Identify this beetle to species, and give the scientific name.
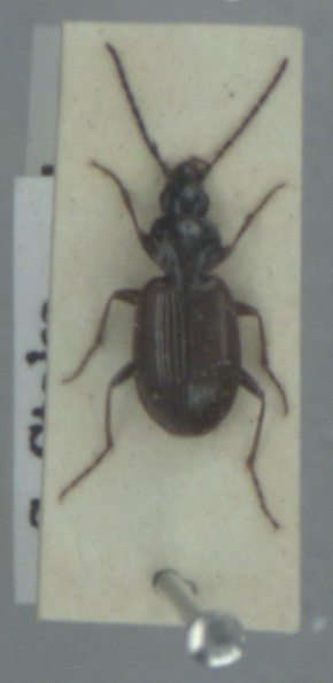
Agonum fuliginosum
